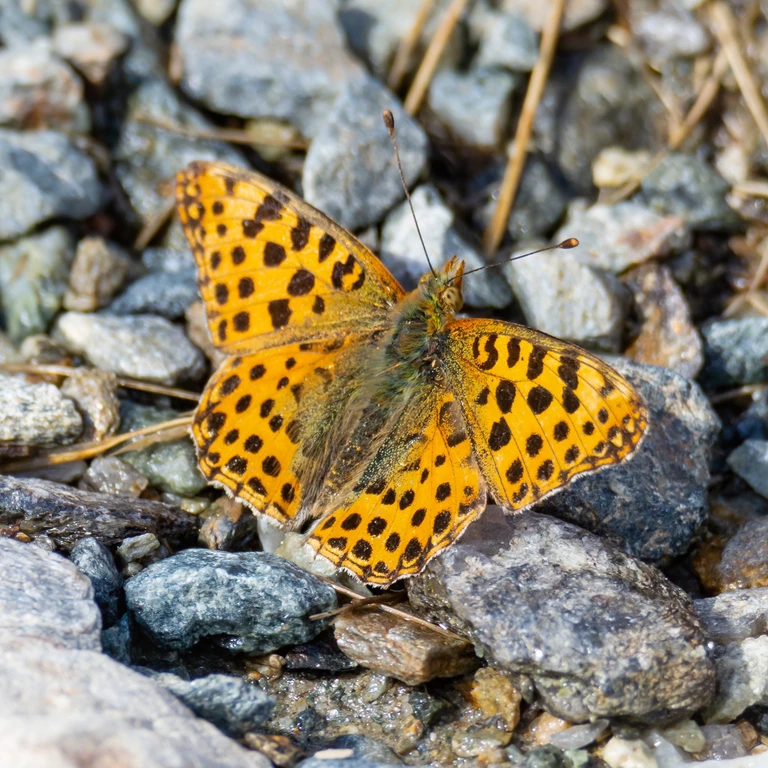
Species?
Issoria lathonia
